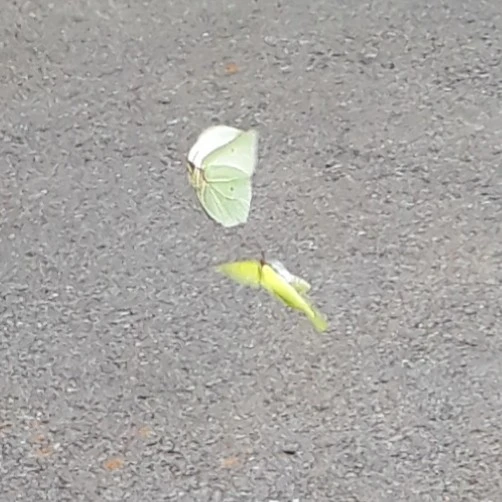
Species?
Gonepteryx rhamni
